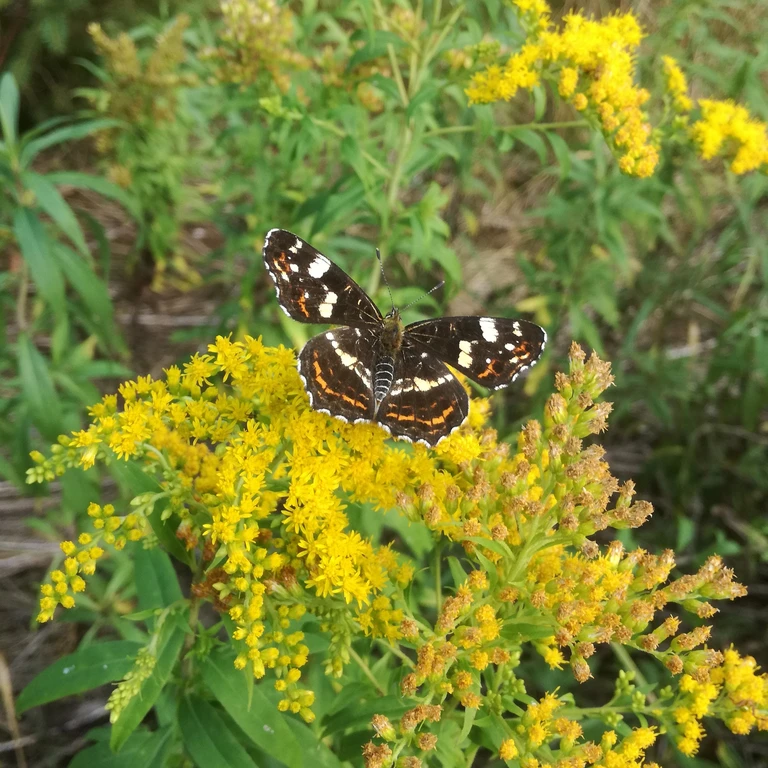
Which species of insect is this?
Araschnia levana
